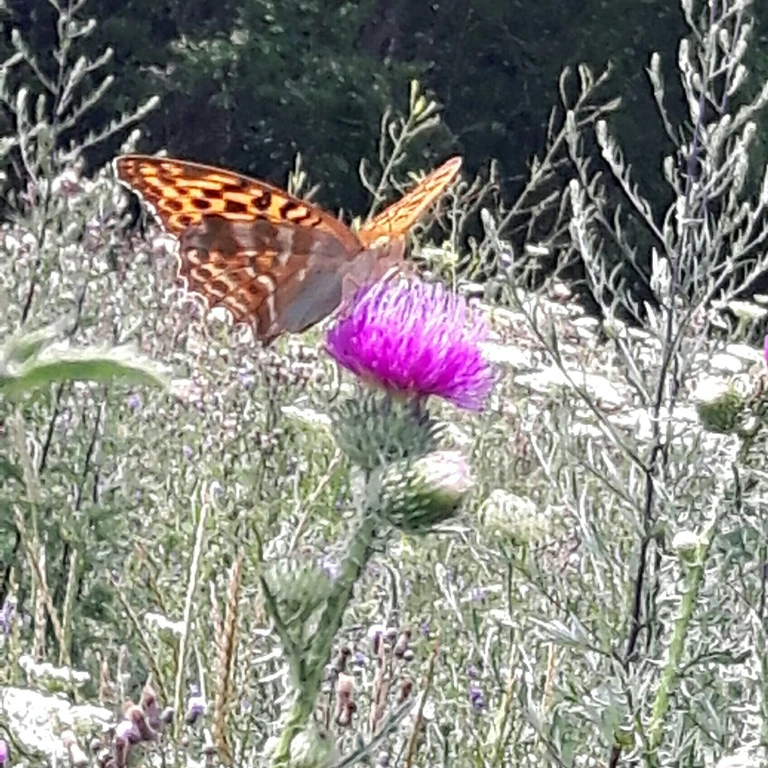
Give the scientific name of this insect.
Argynnis paphia
